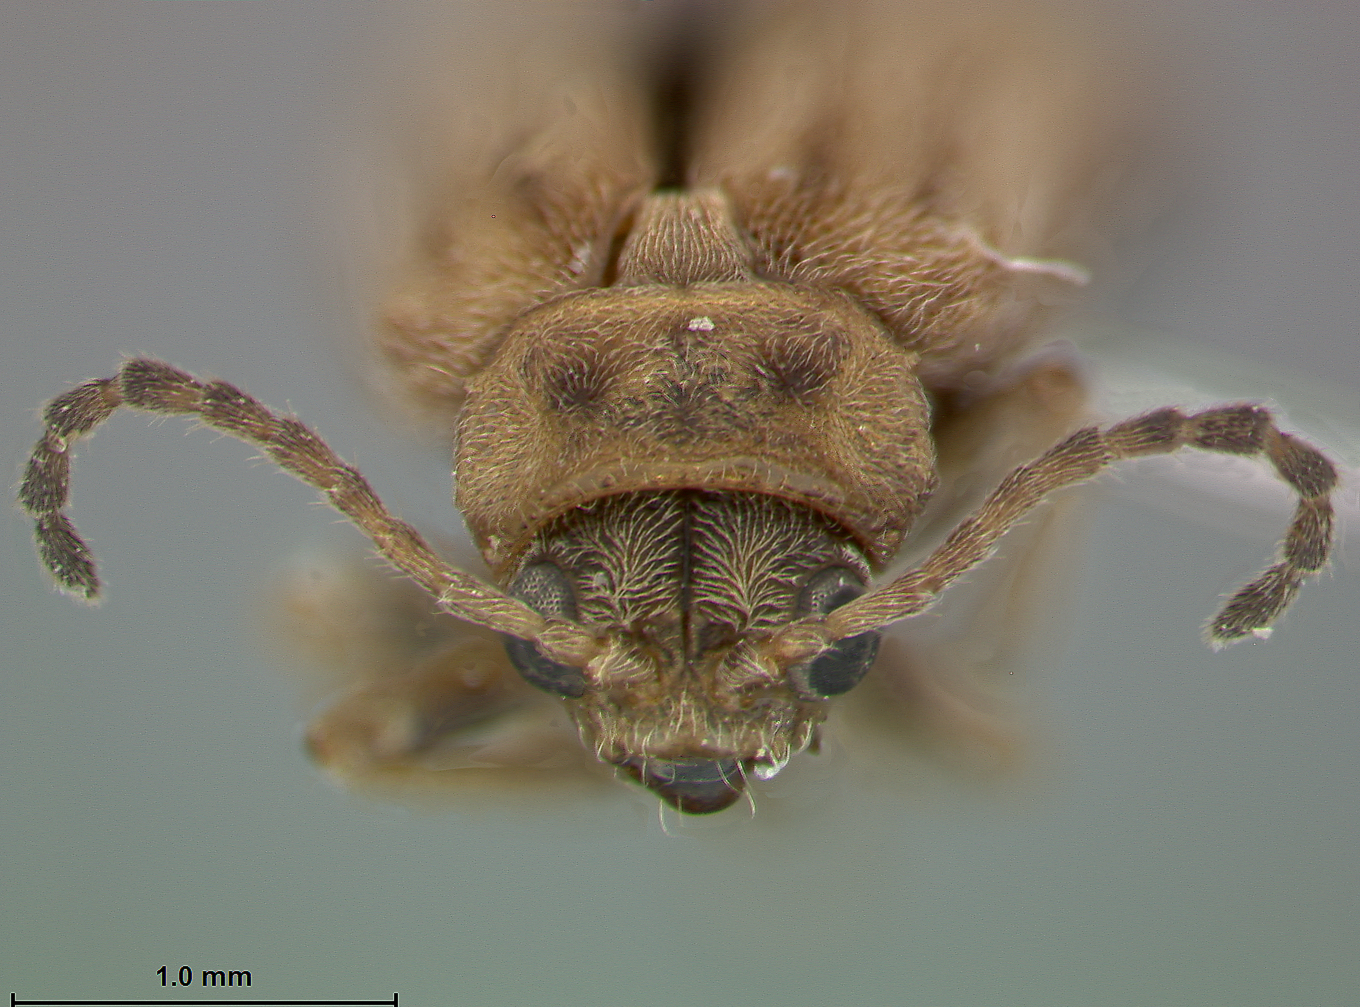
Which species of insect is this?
Galerucella brevivittata
